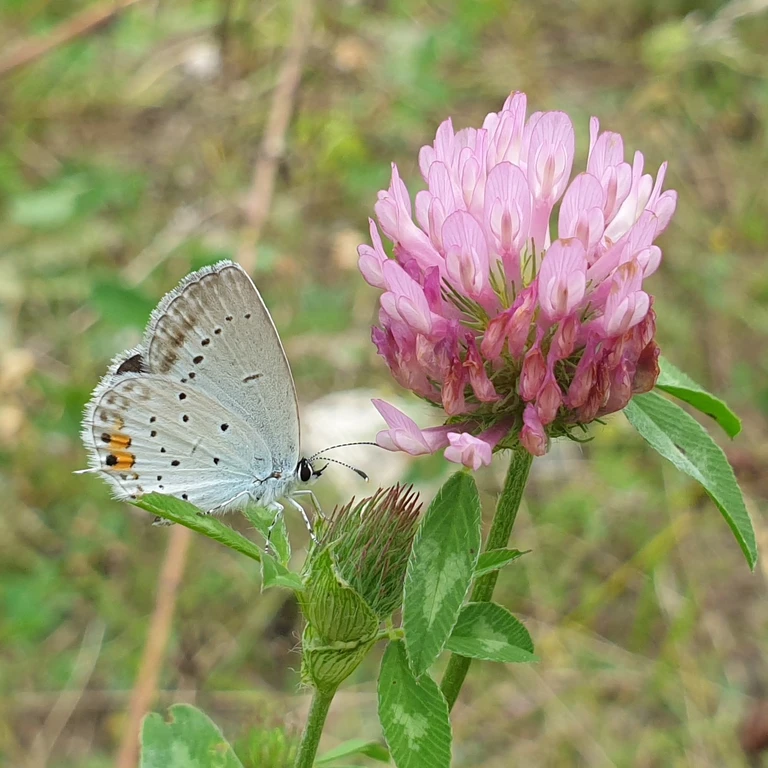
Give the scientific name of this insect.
Cupido argiades (also Elkalyce argiades)
